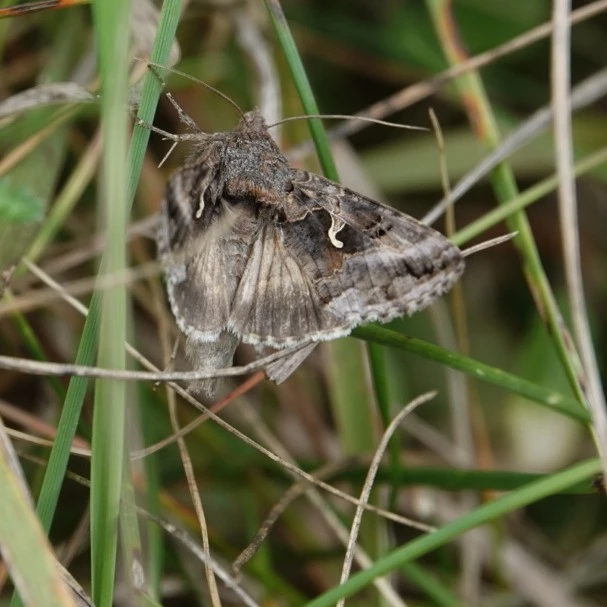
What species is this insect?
Autographa gamma
